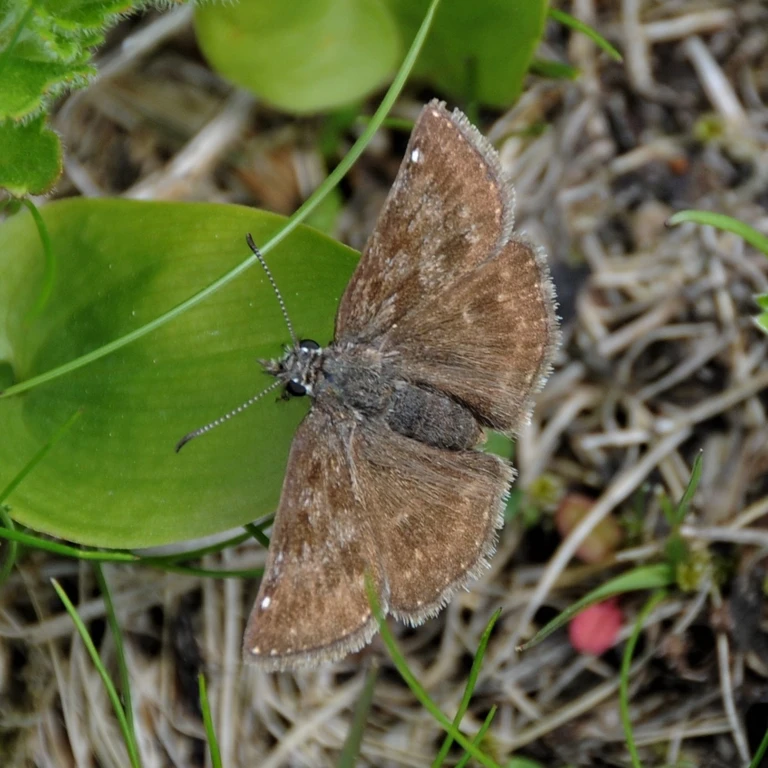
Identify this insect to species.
Erynnis tages
